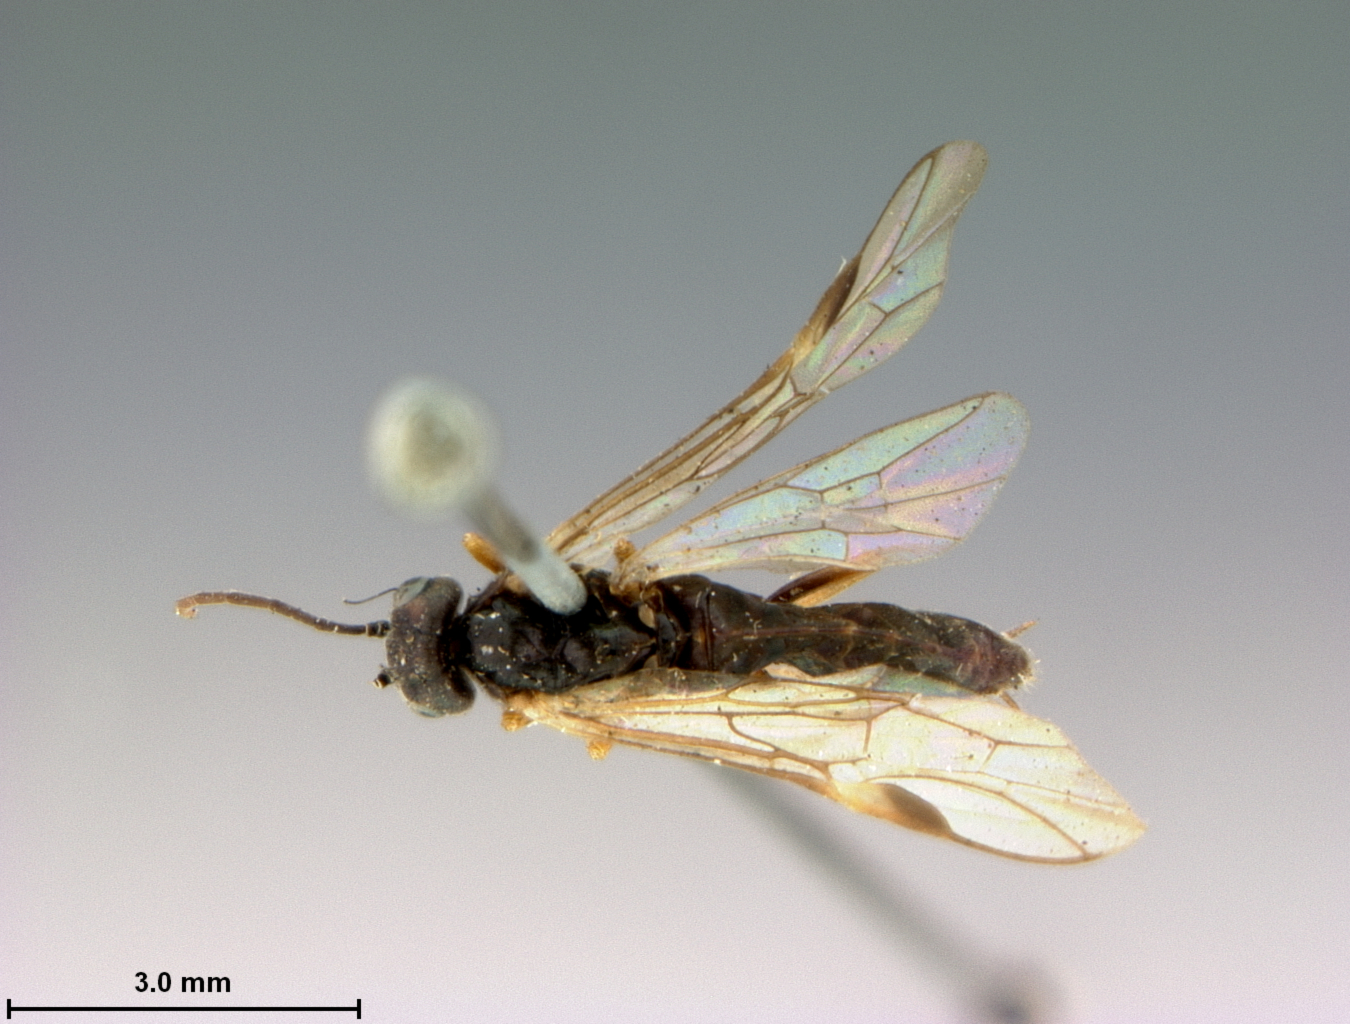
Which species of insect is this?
Euura salicicola
